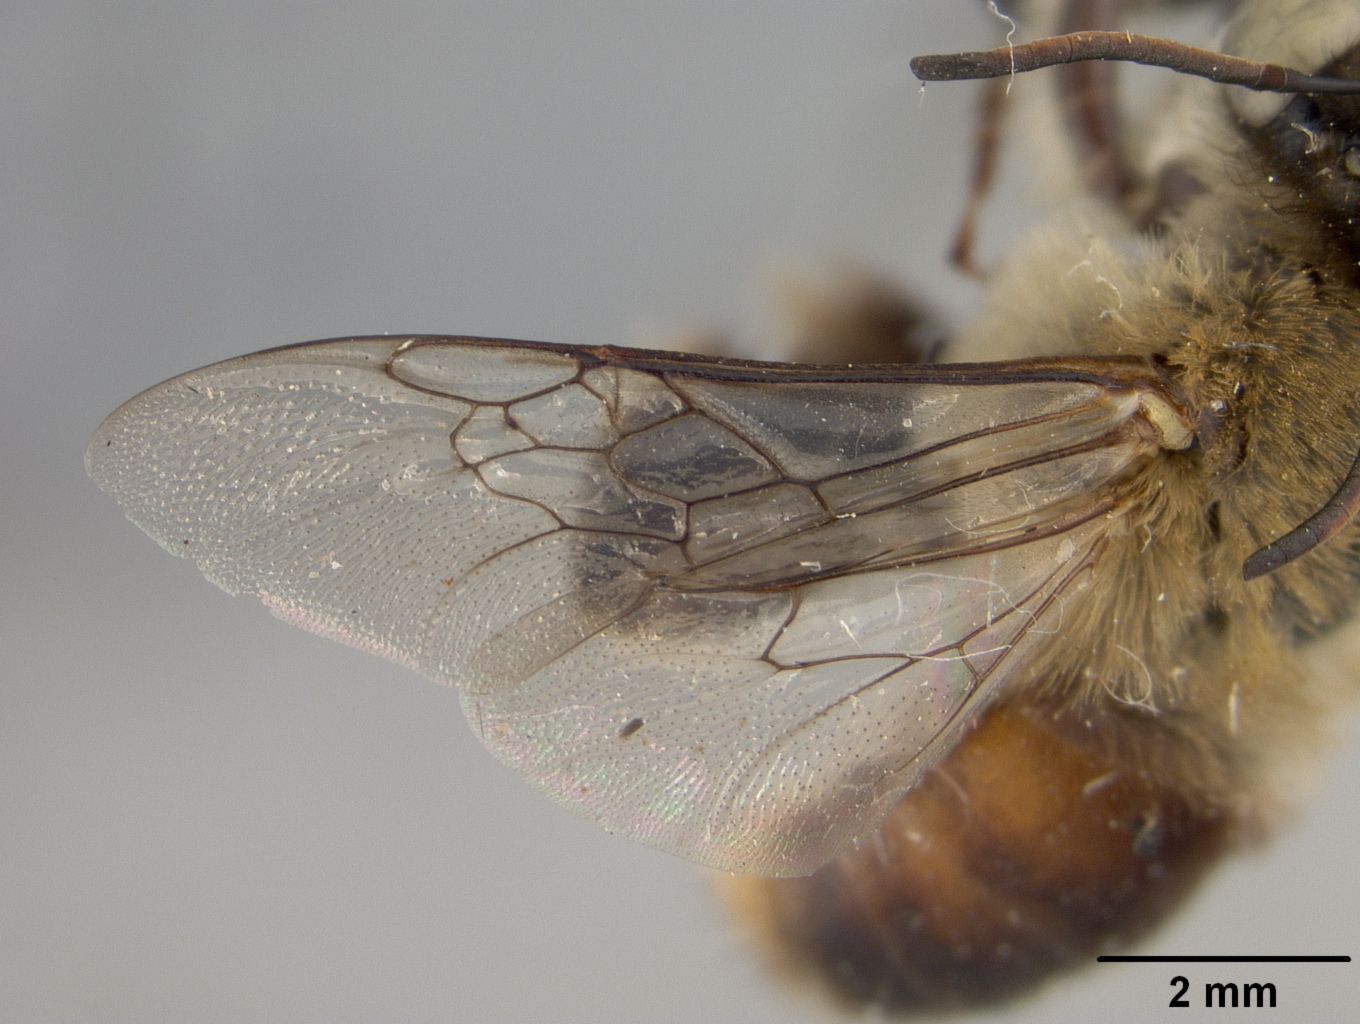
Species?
Centris rufomaculata
